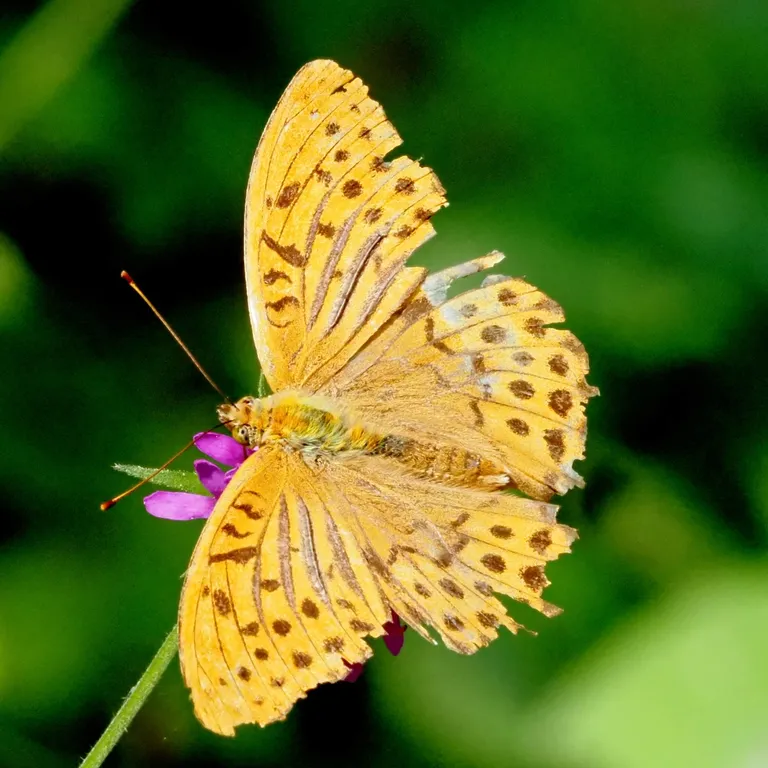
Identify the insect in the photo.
Argynnis paphia
